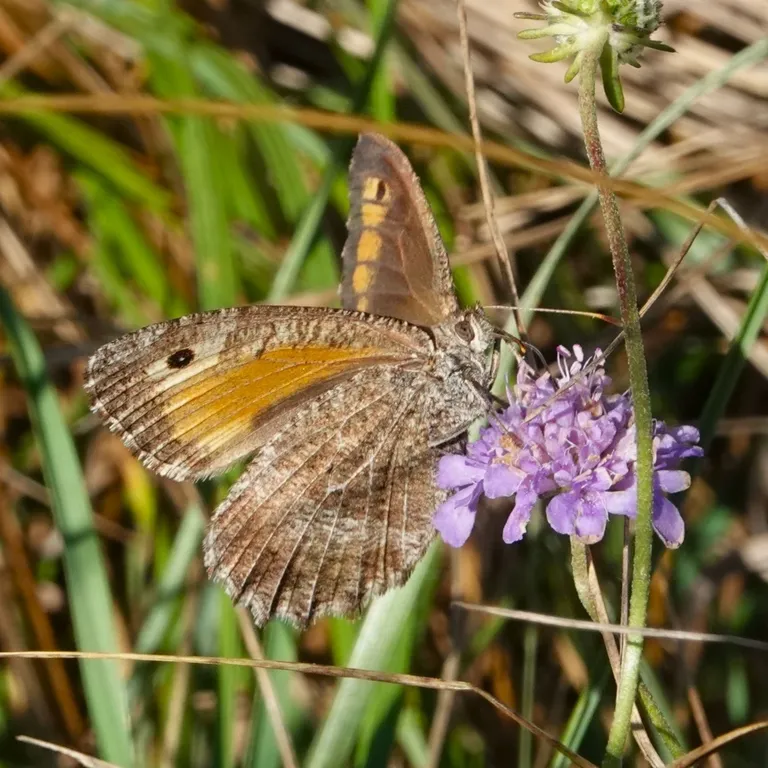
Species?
Arethusana arethusa
